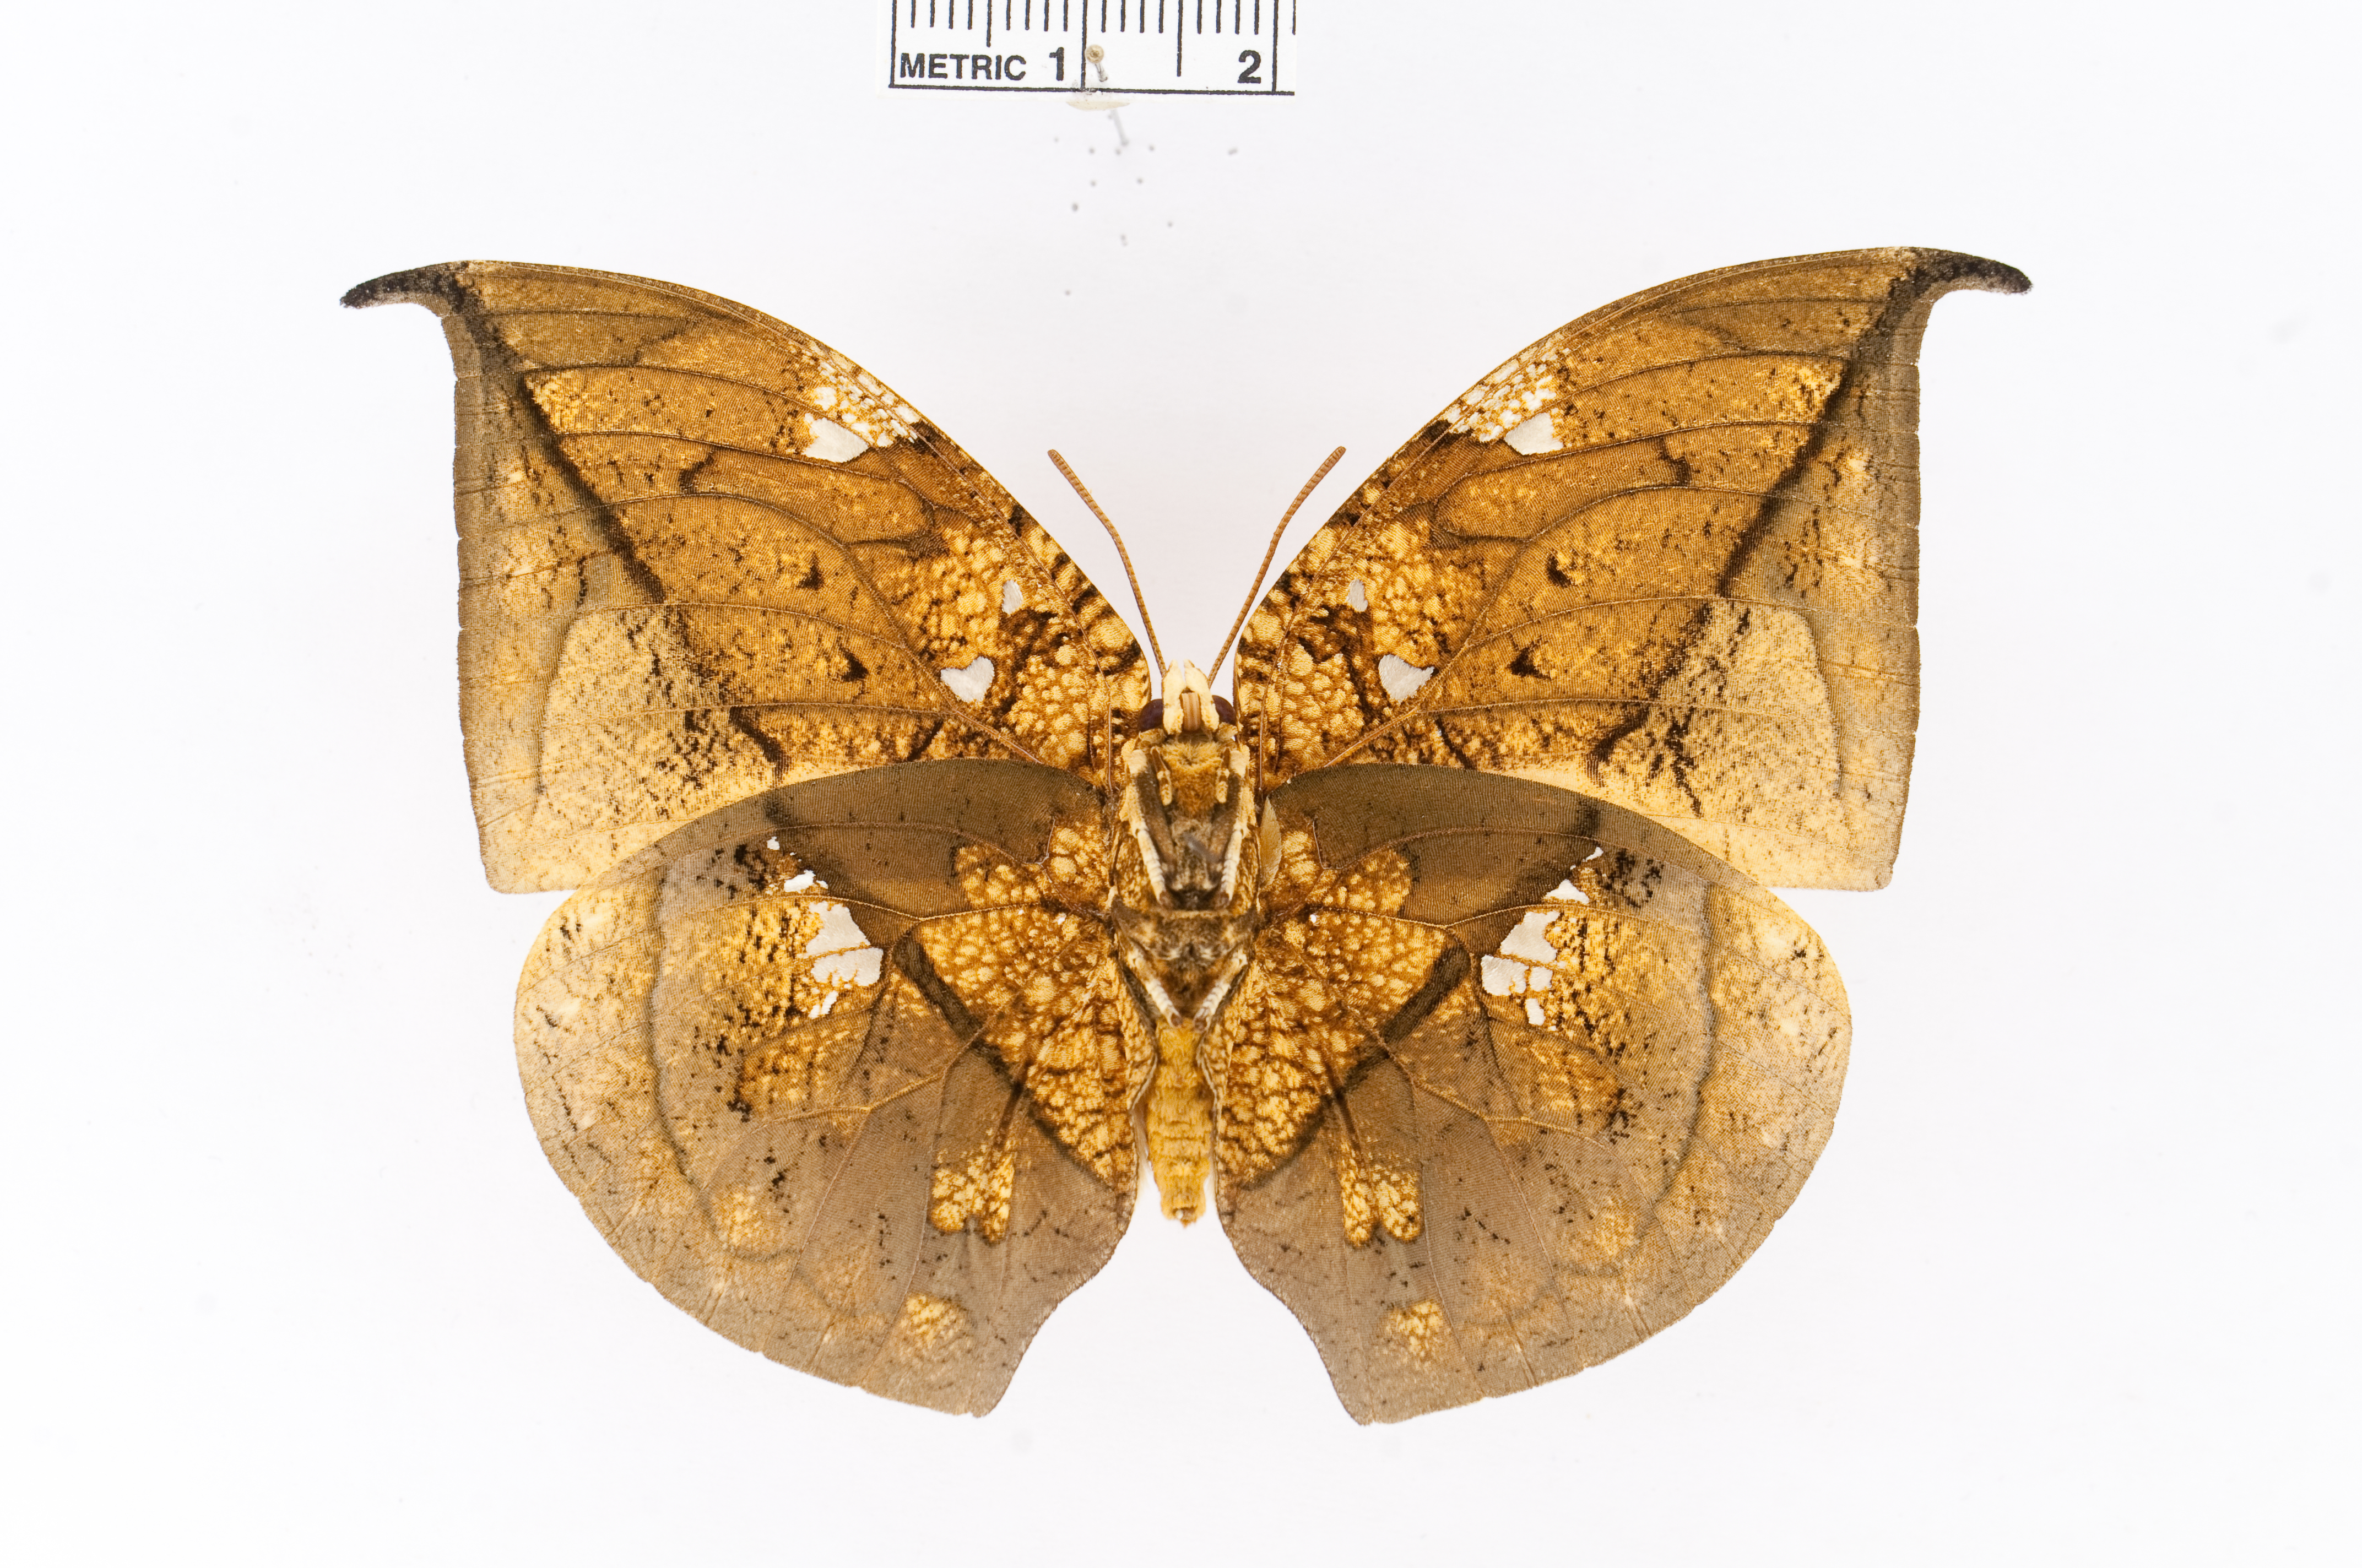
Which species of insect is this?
Coenophlebia archidona
